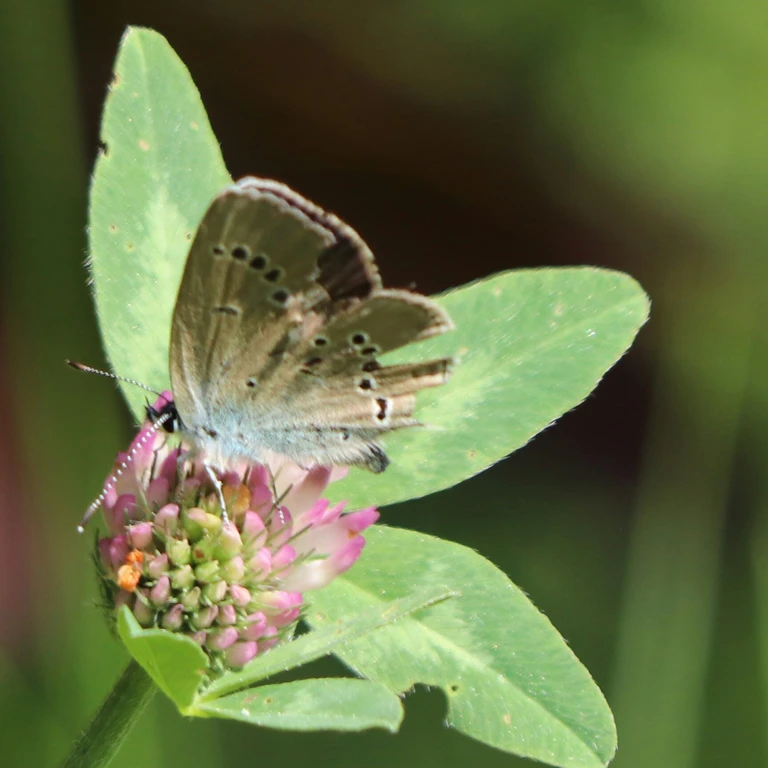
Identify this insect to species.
Cyaniris semiargus
